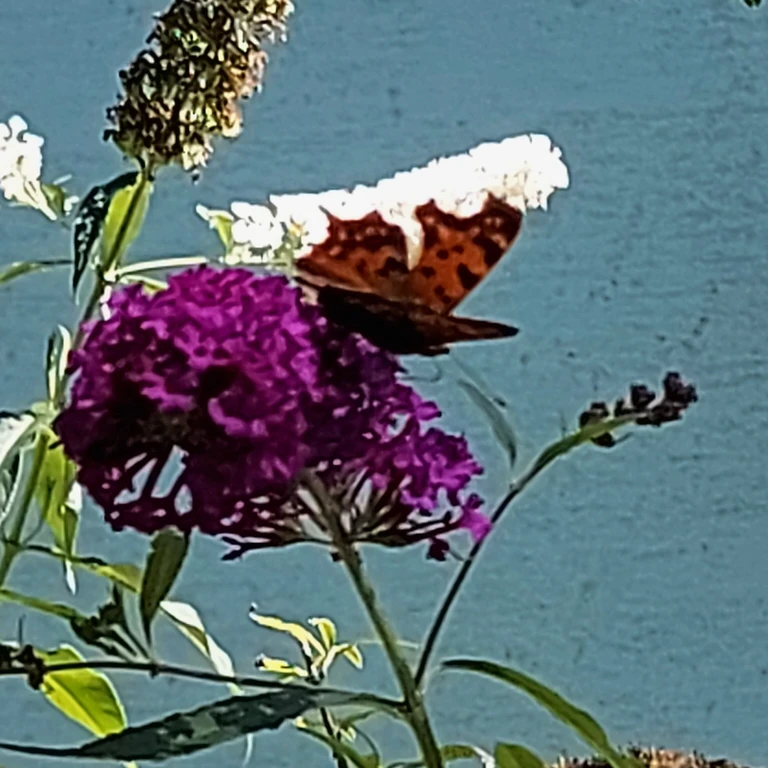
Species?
Polygonia c-album
